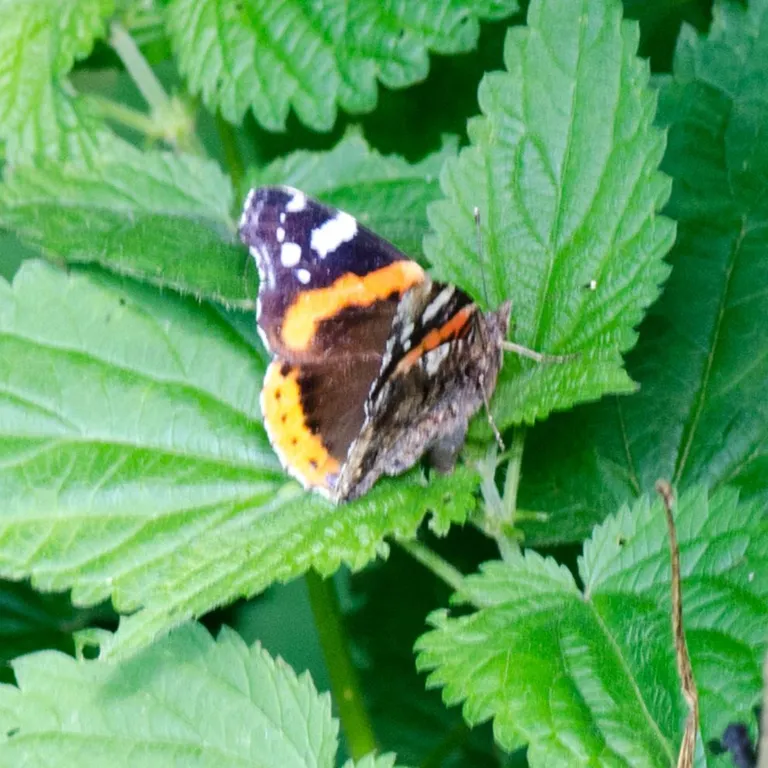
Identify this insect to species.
Vanessa atalanta
